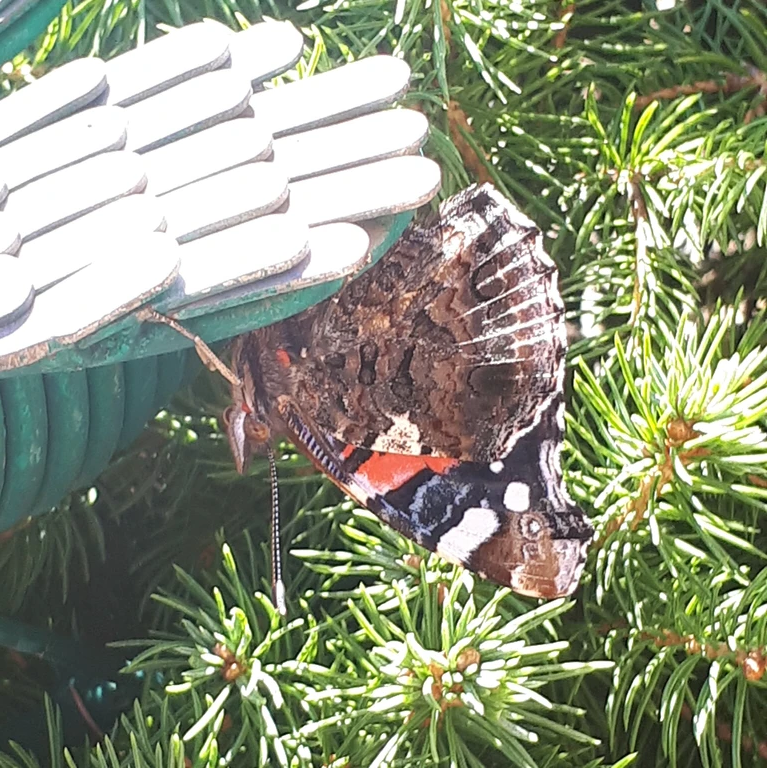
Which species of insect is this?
Vanessa atalanta
